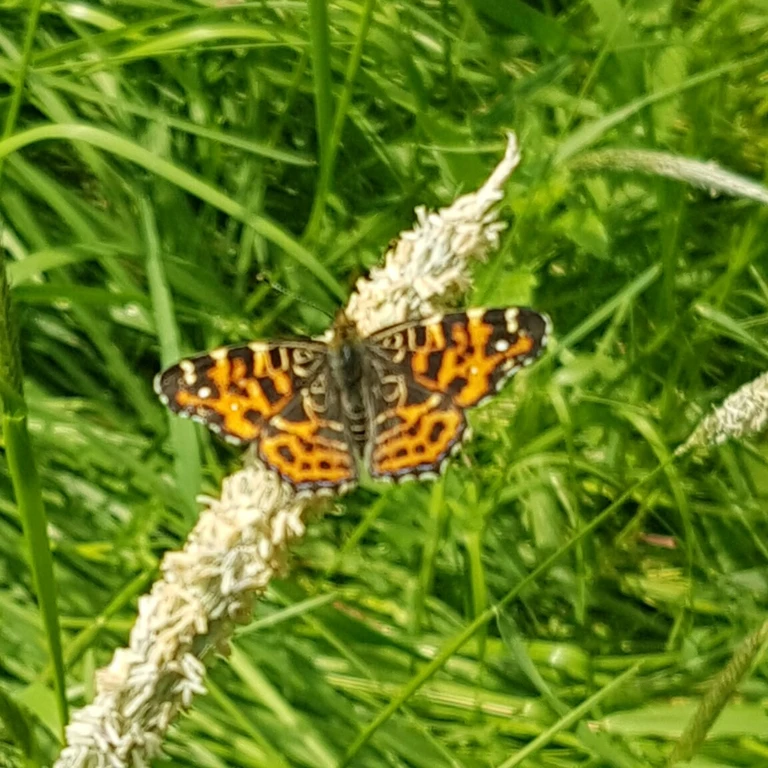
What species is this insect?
Araschnia levana
